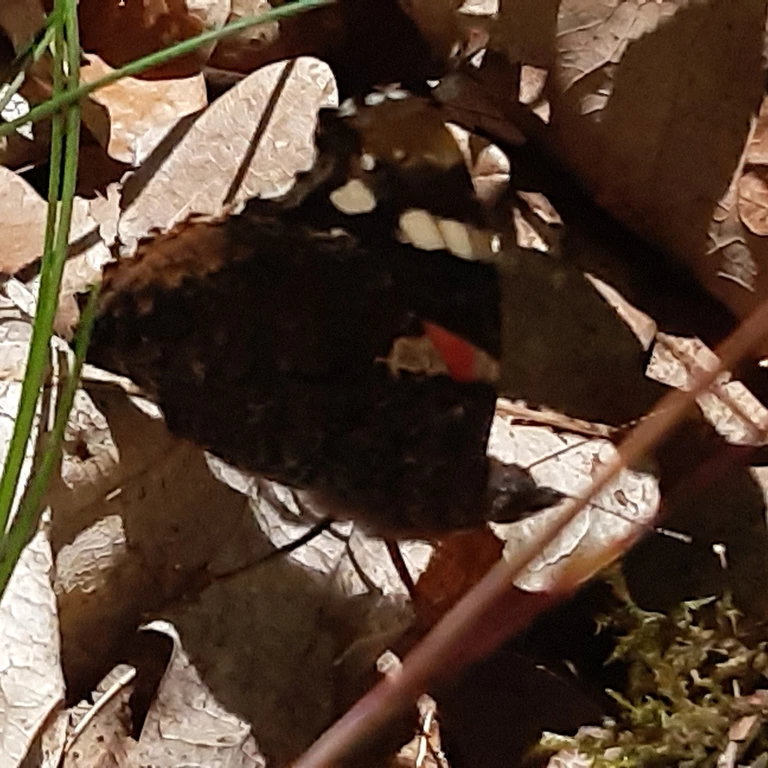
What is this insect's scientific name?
Vanessa atalanta
